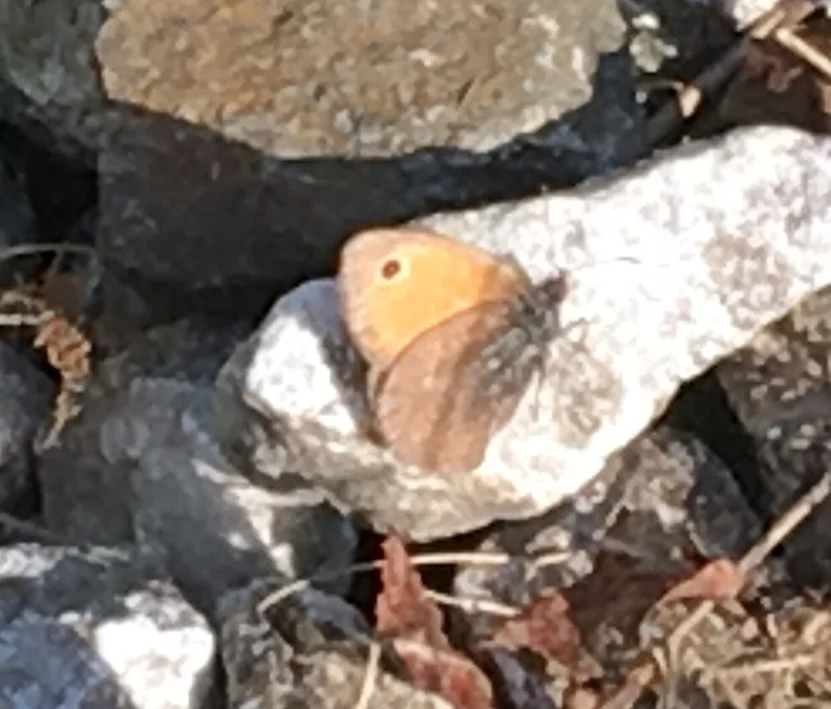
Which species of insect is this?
Coenonympha pamphilus
